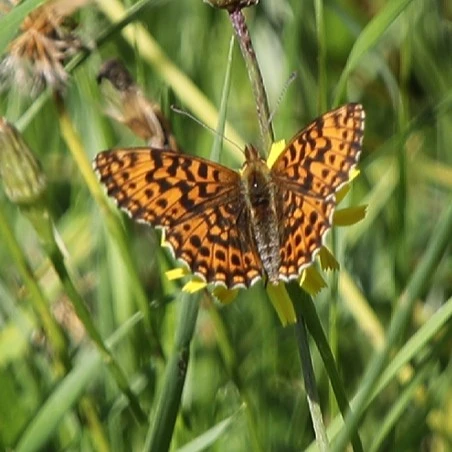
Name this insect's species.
Boloria dia
